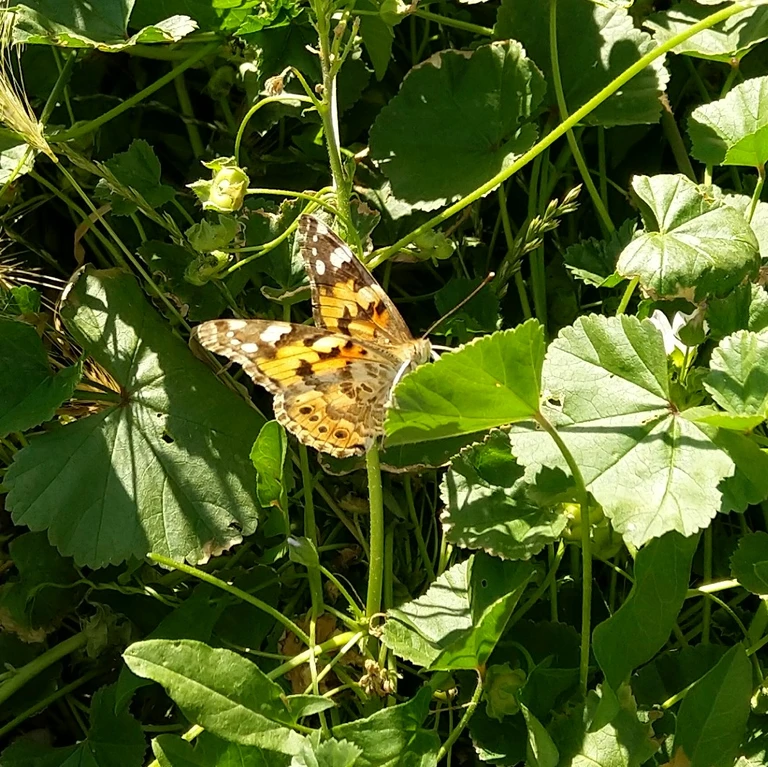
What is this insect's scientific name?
Vanessa cardui
